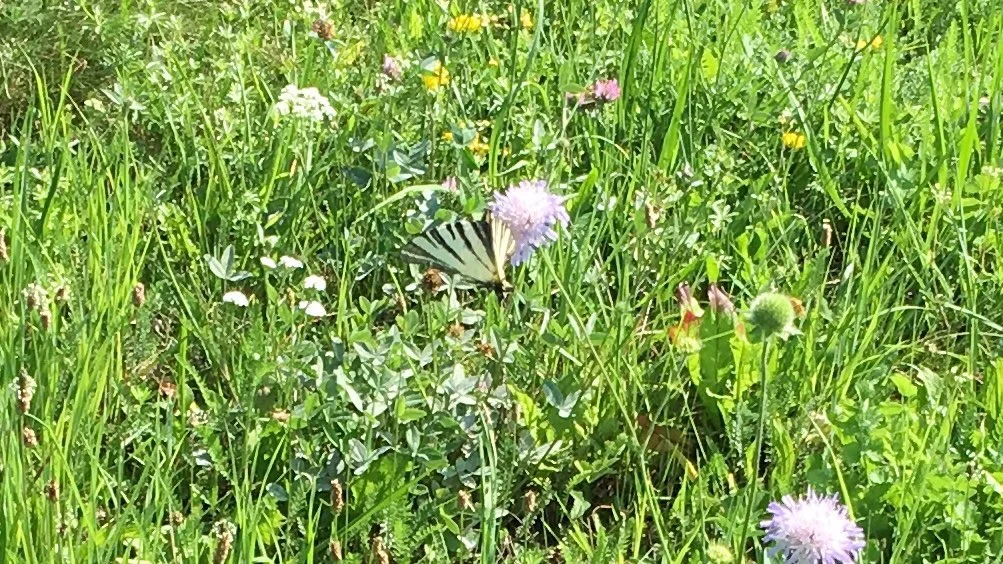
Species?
Iphiclides podalirius
